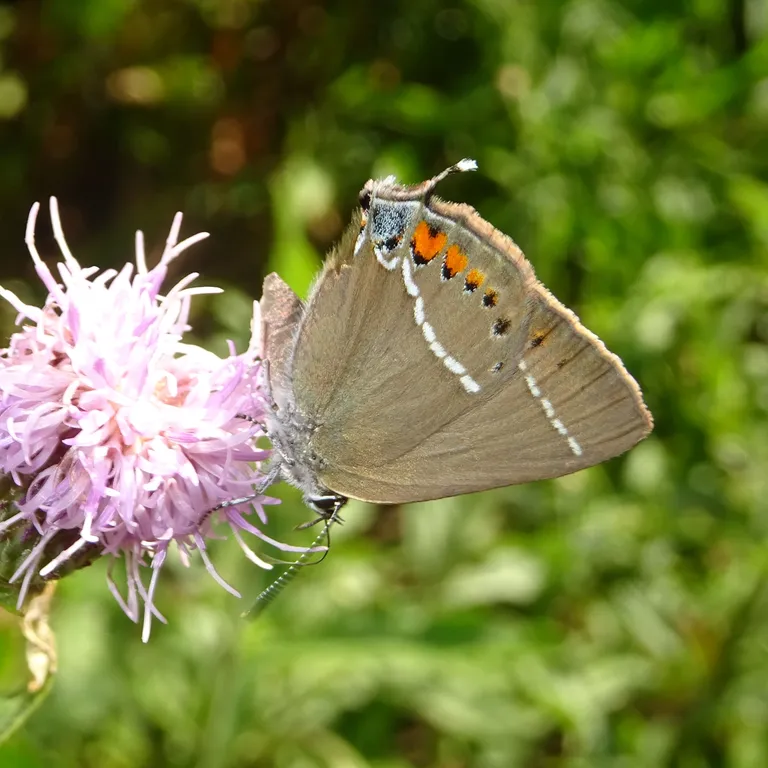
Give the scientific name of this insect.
Satyrium spini (also Tuttiola spini)
